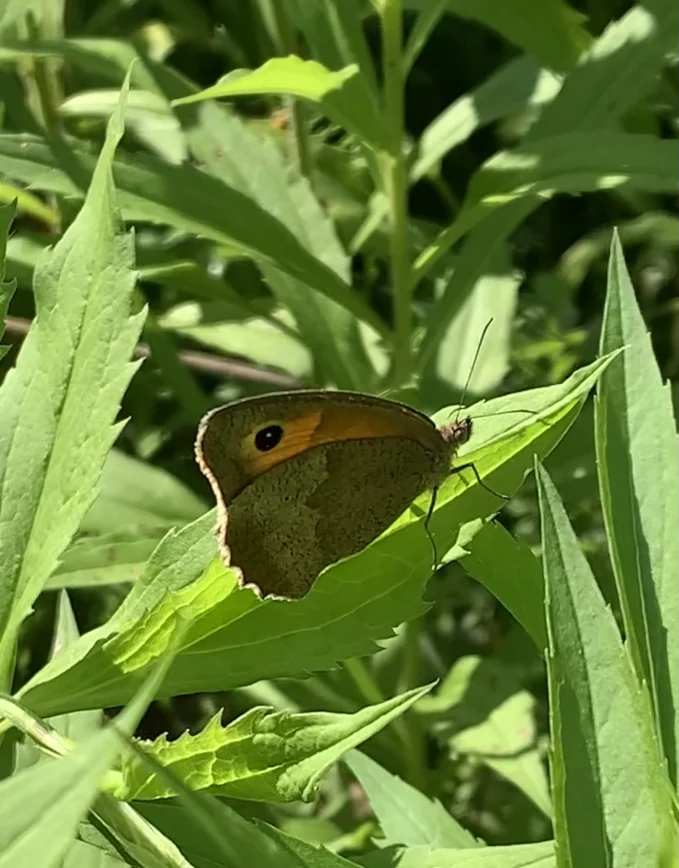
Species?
Maniola jurtina
